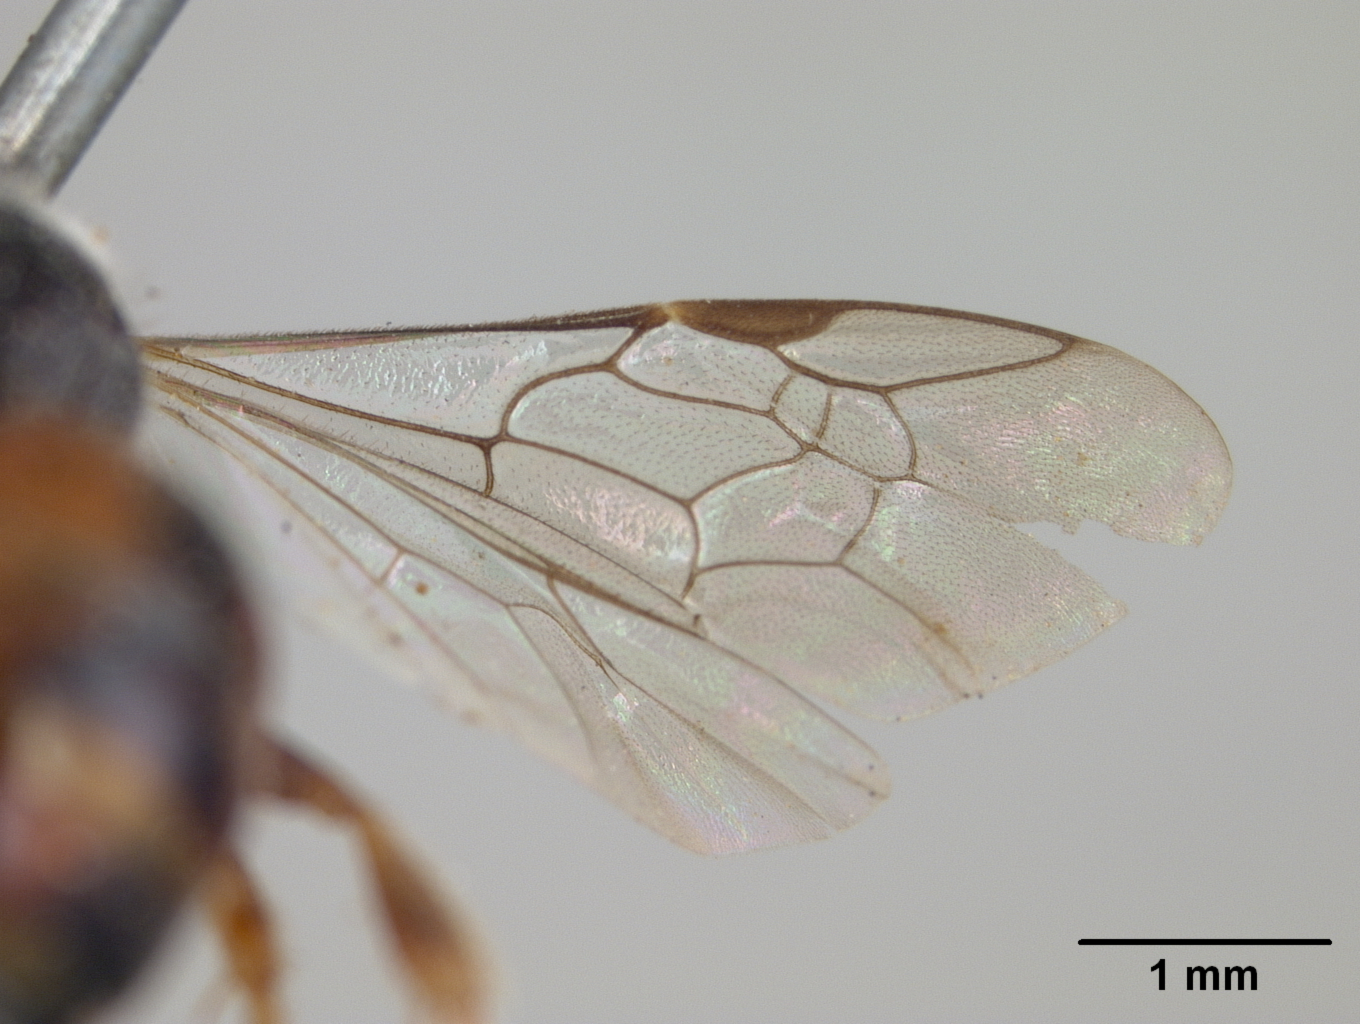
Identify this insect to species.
Sphecodes perlustrans
